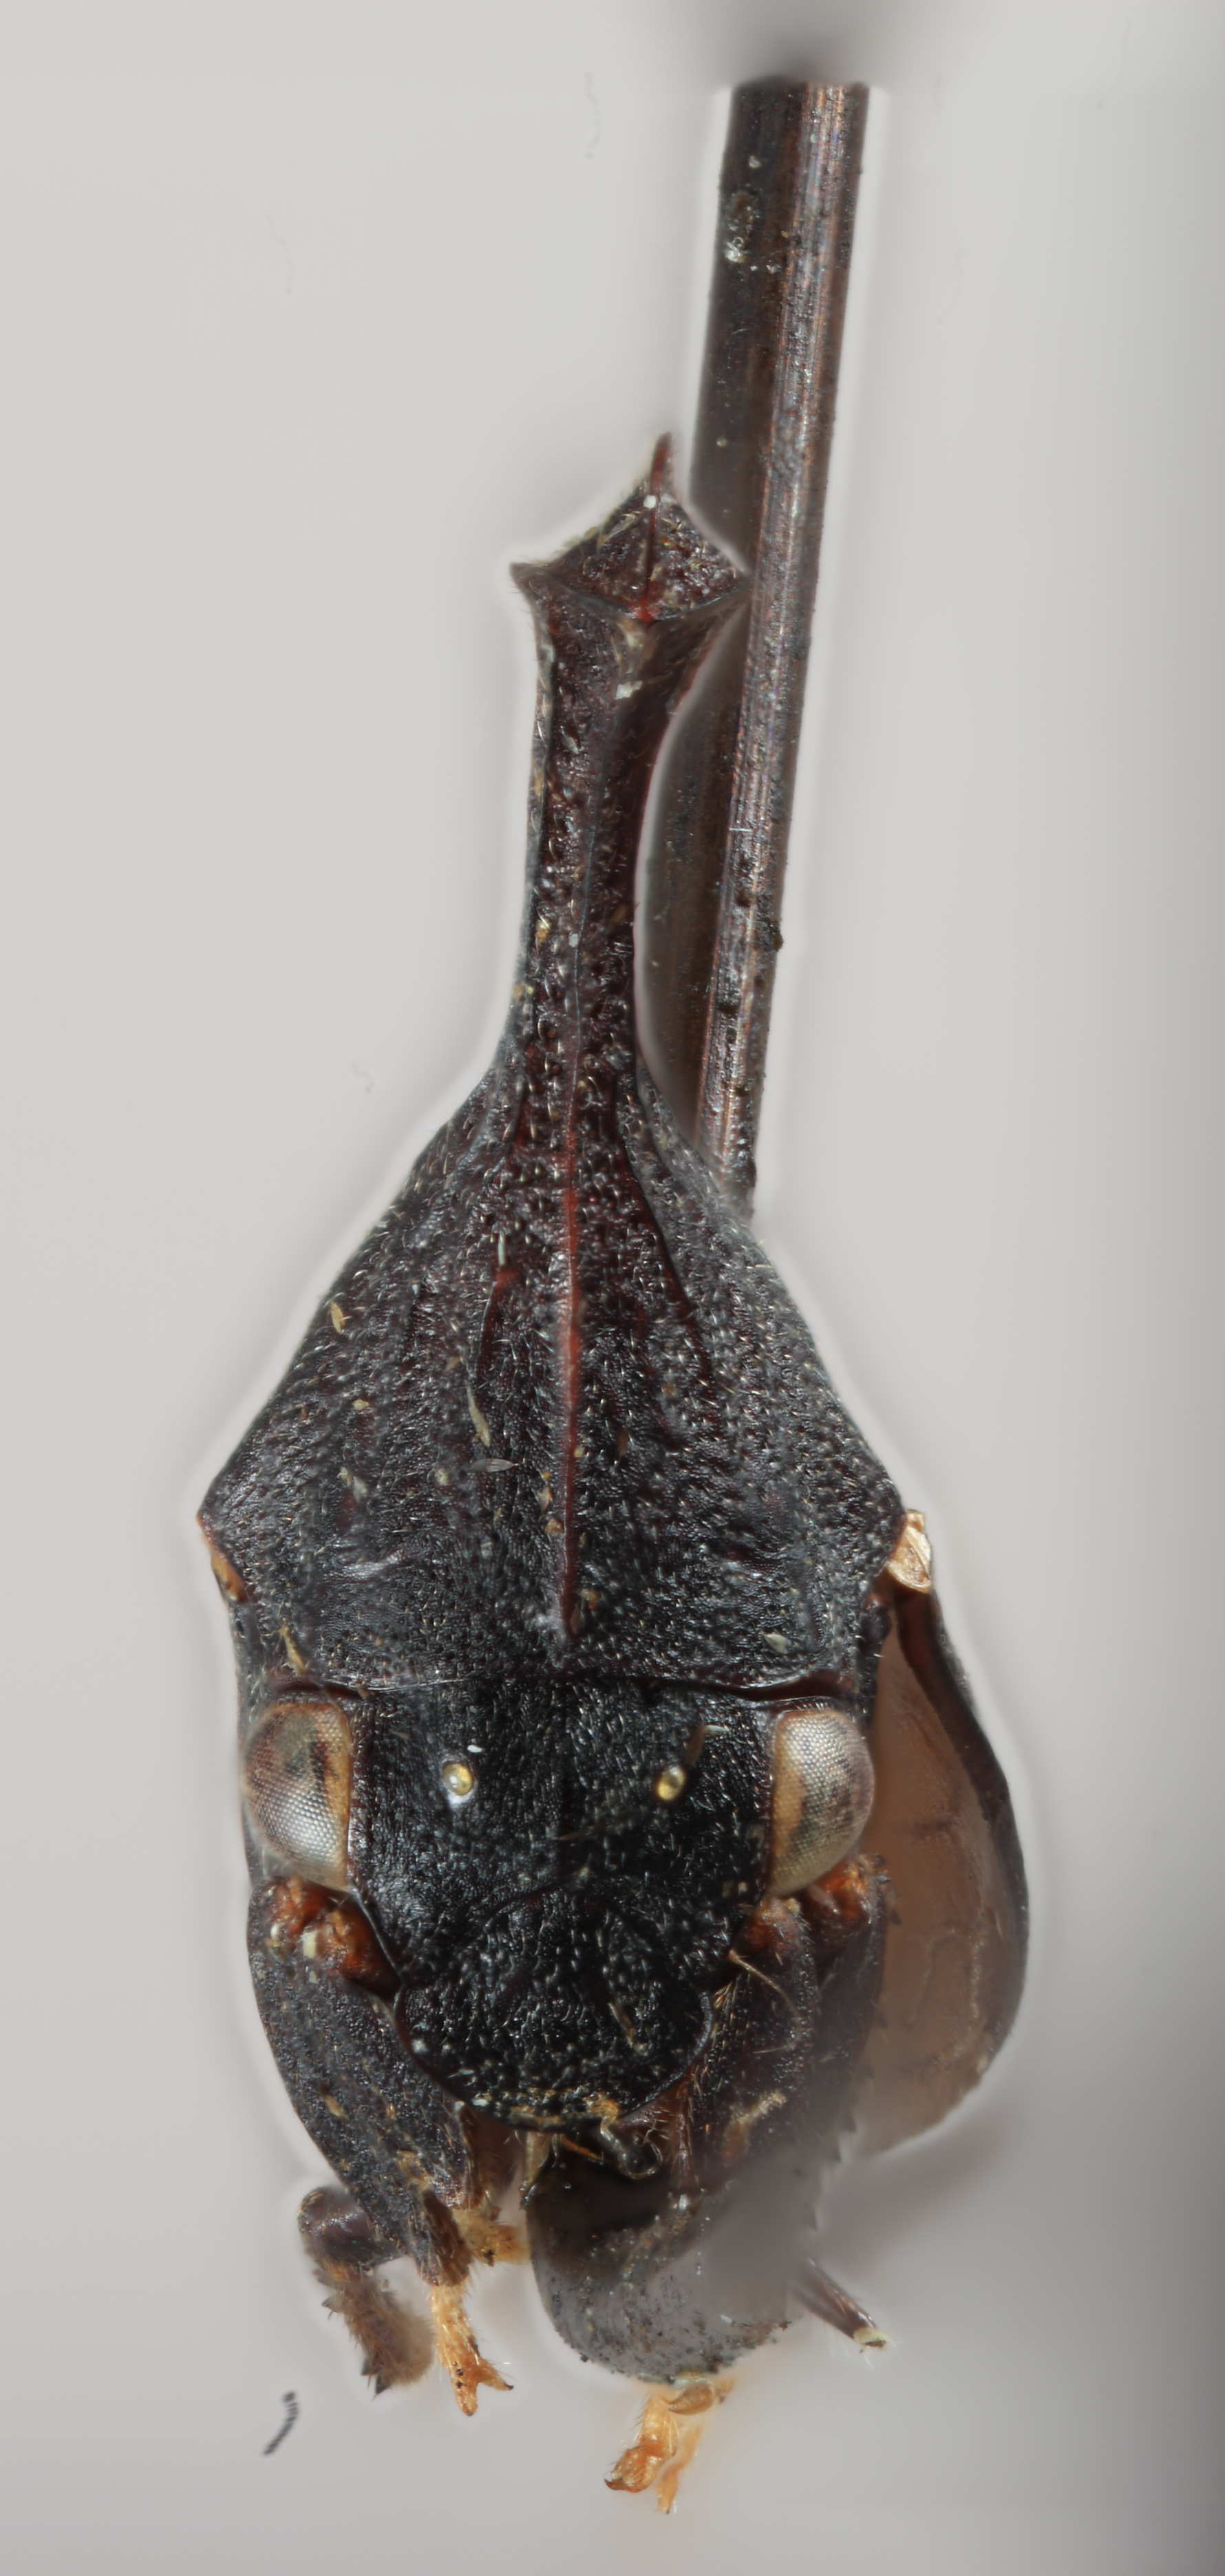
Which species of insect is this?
Enchenopa ansera
